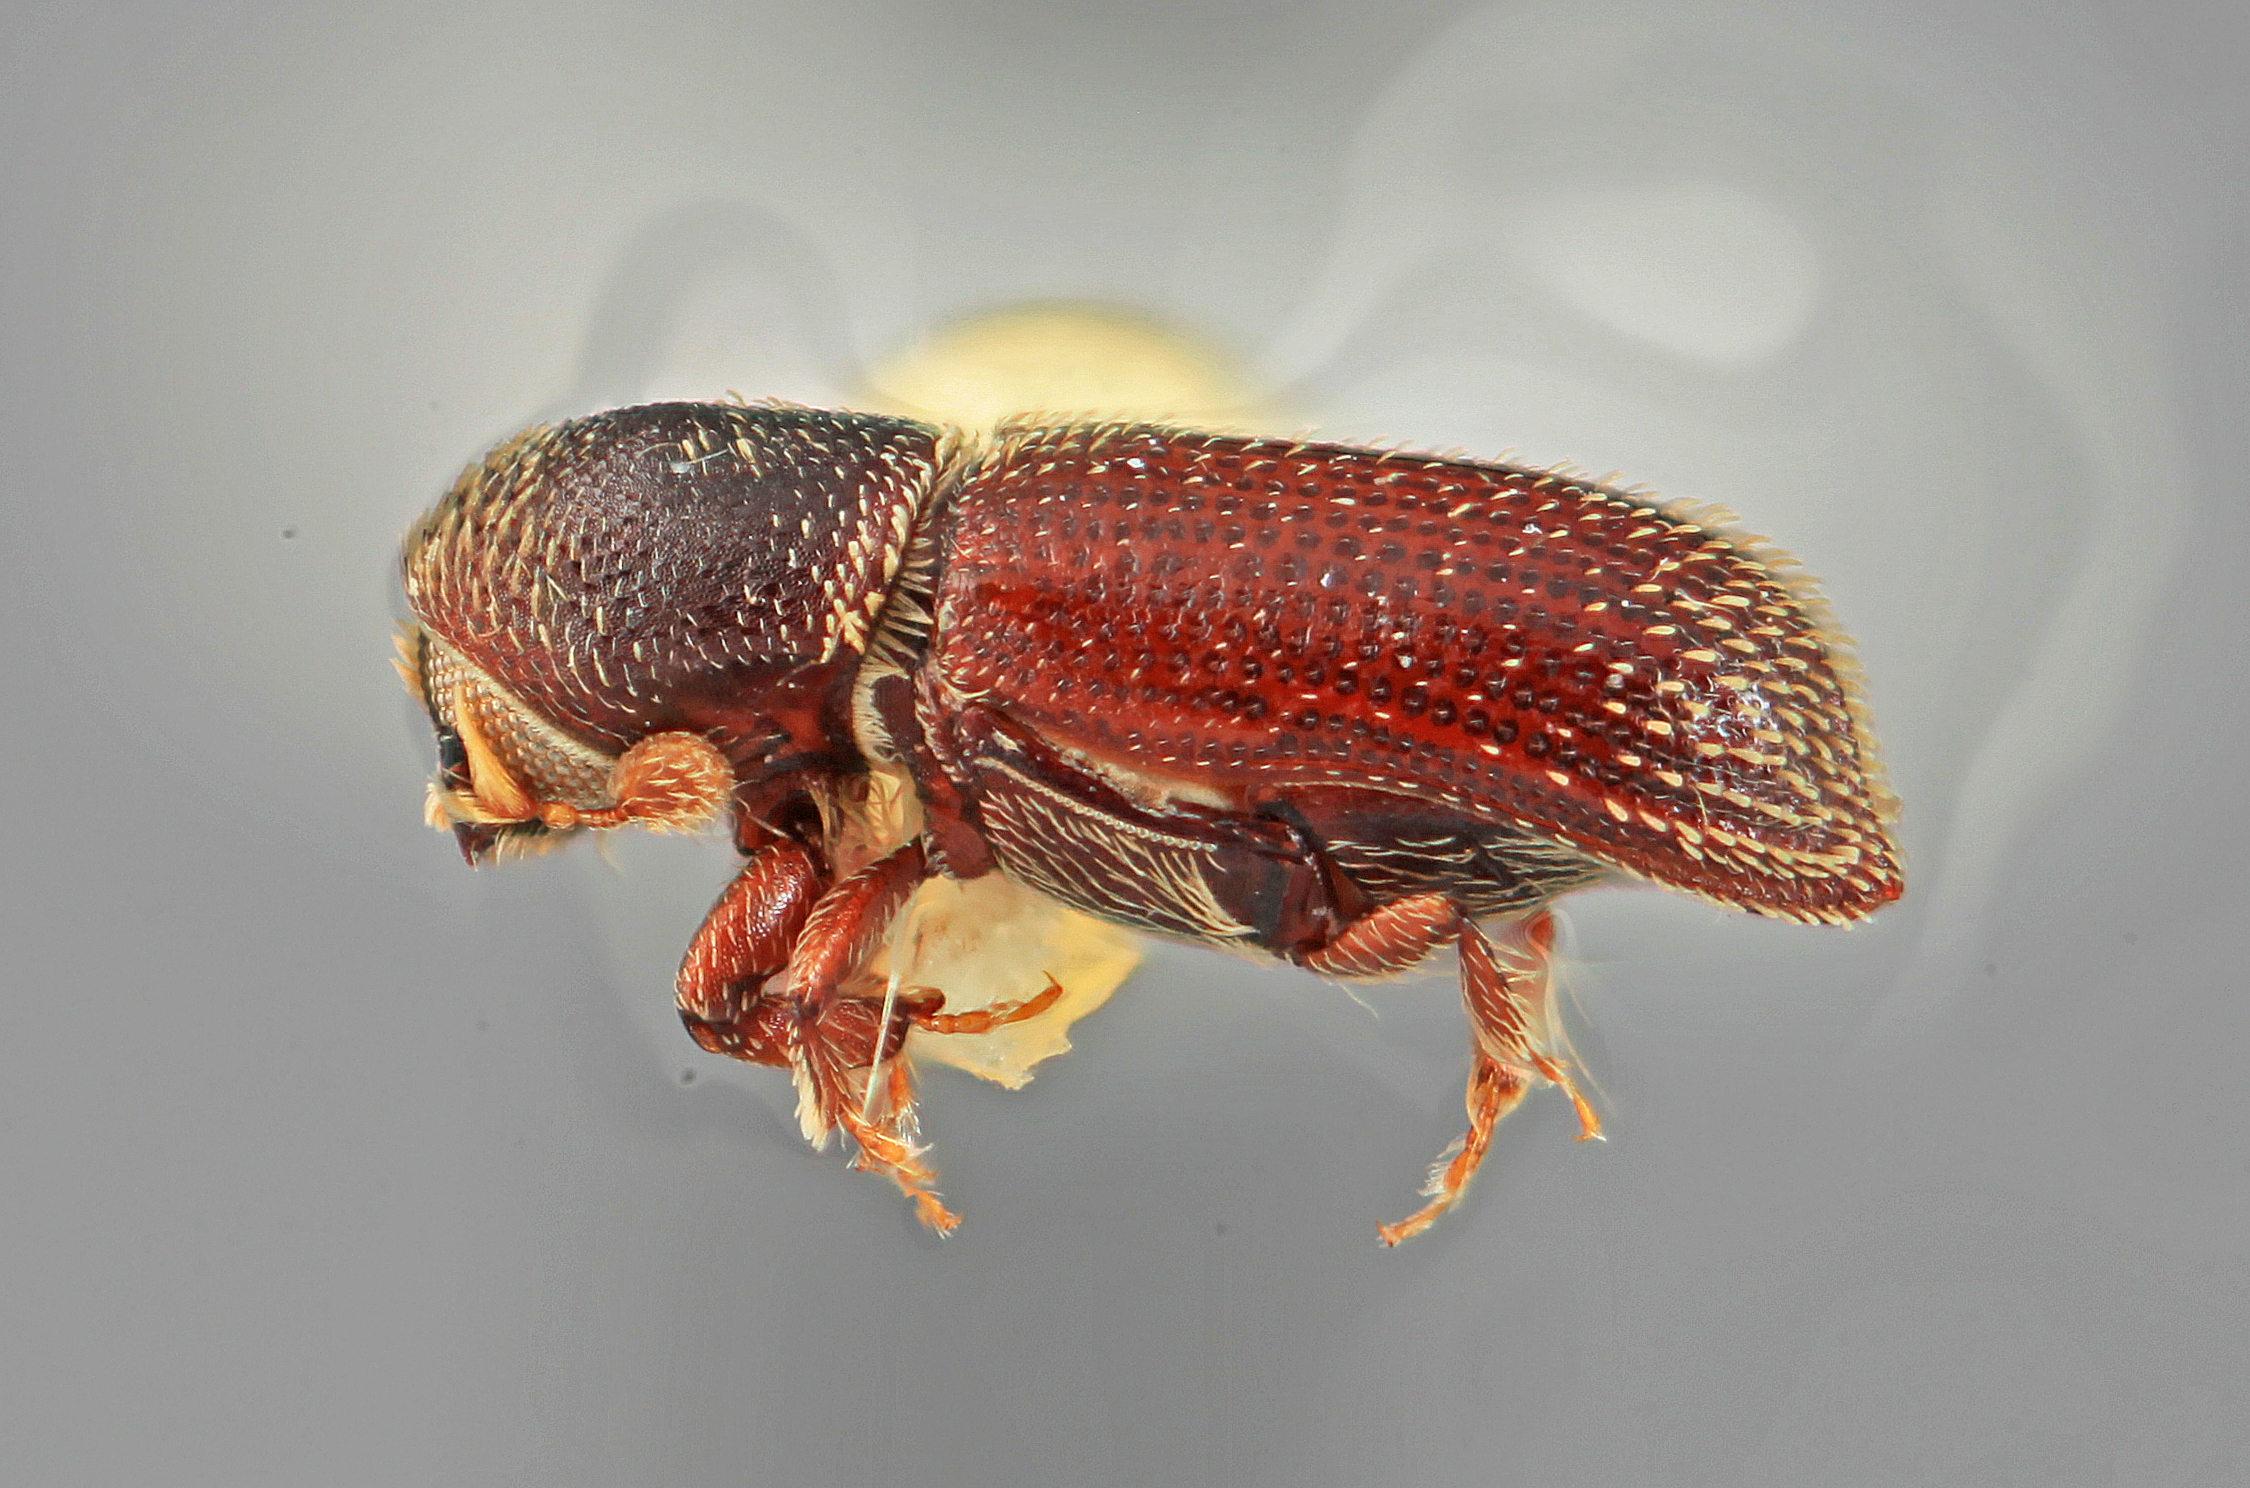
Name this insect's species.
Micracisella hondurensis
